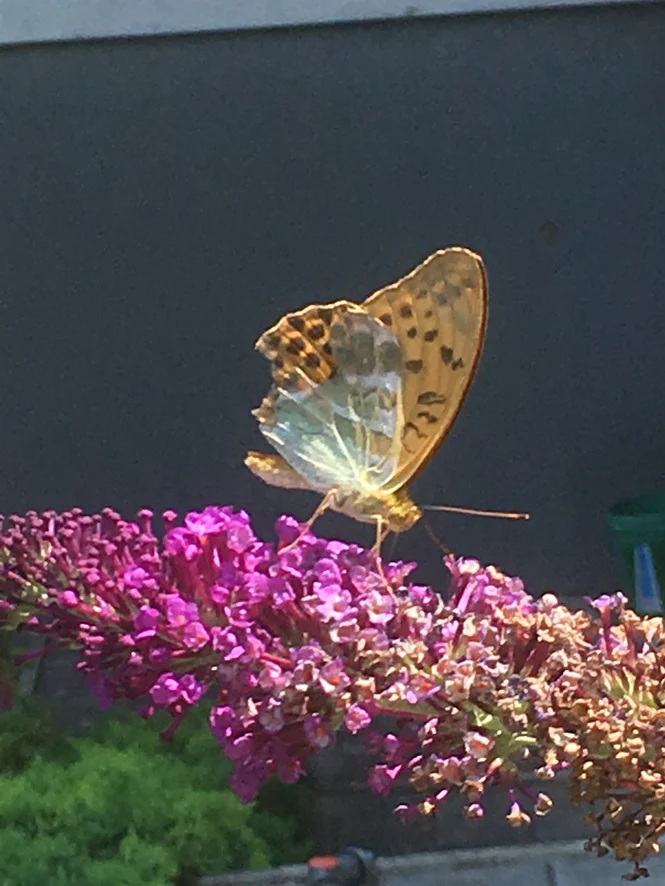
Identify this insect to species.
Argynnis paphia
